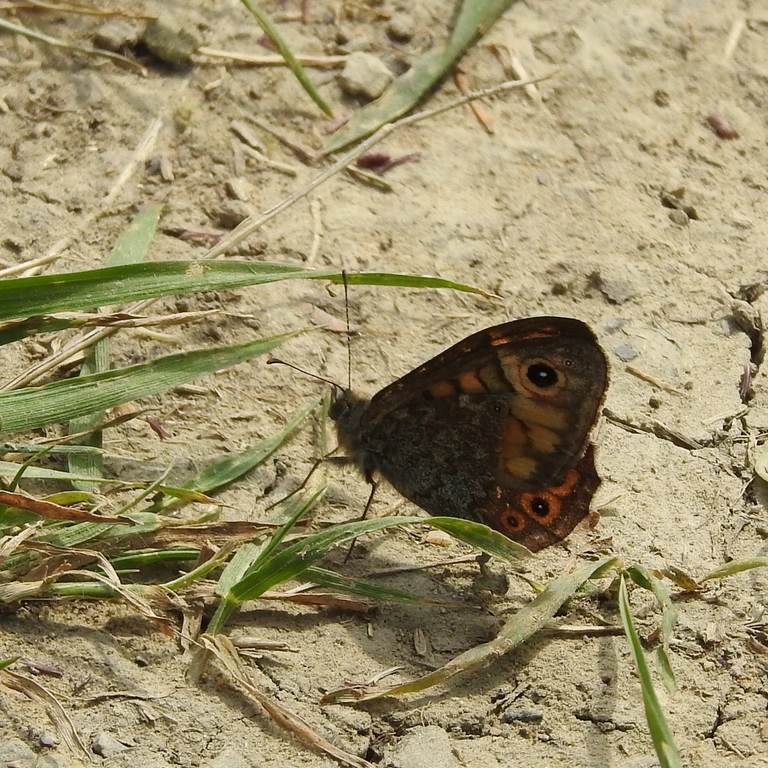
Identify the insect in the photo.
Lasiommata megera (also Pararge megera)
